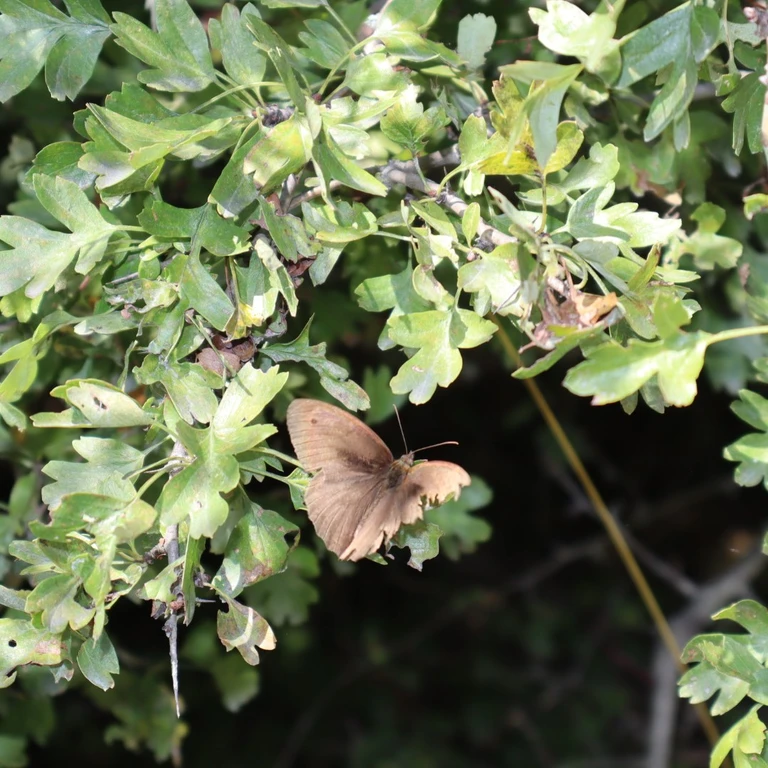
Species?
Maniola jurtina
